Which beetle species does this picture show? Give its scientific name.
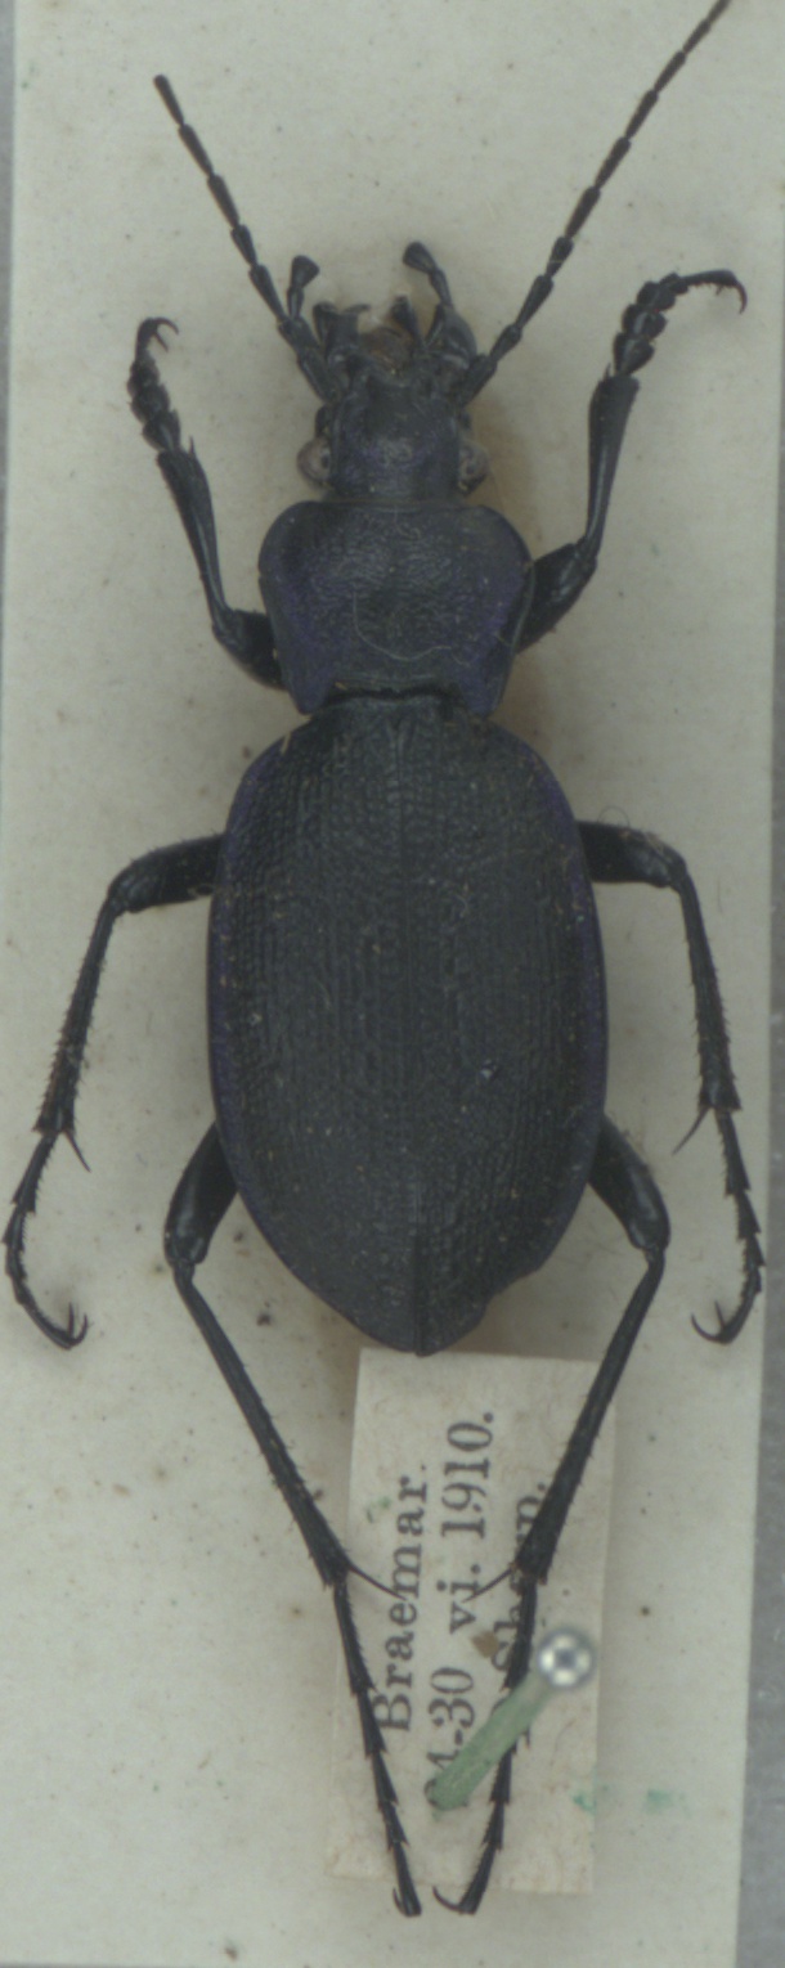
Carabus problematicus
